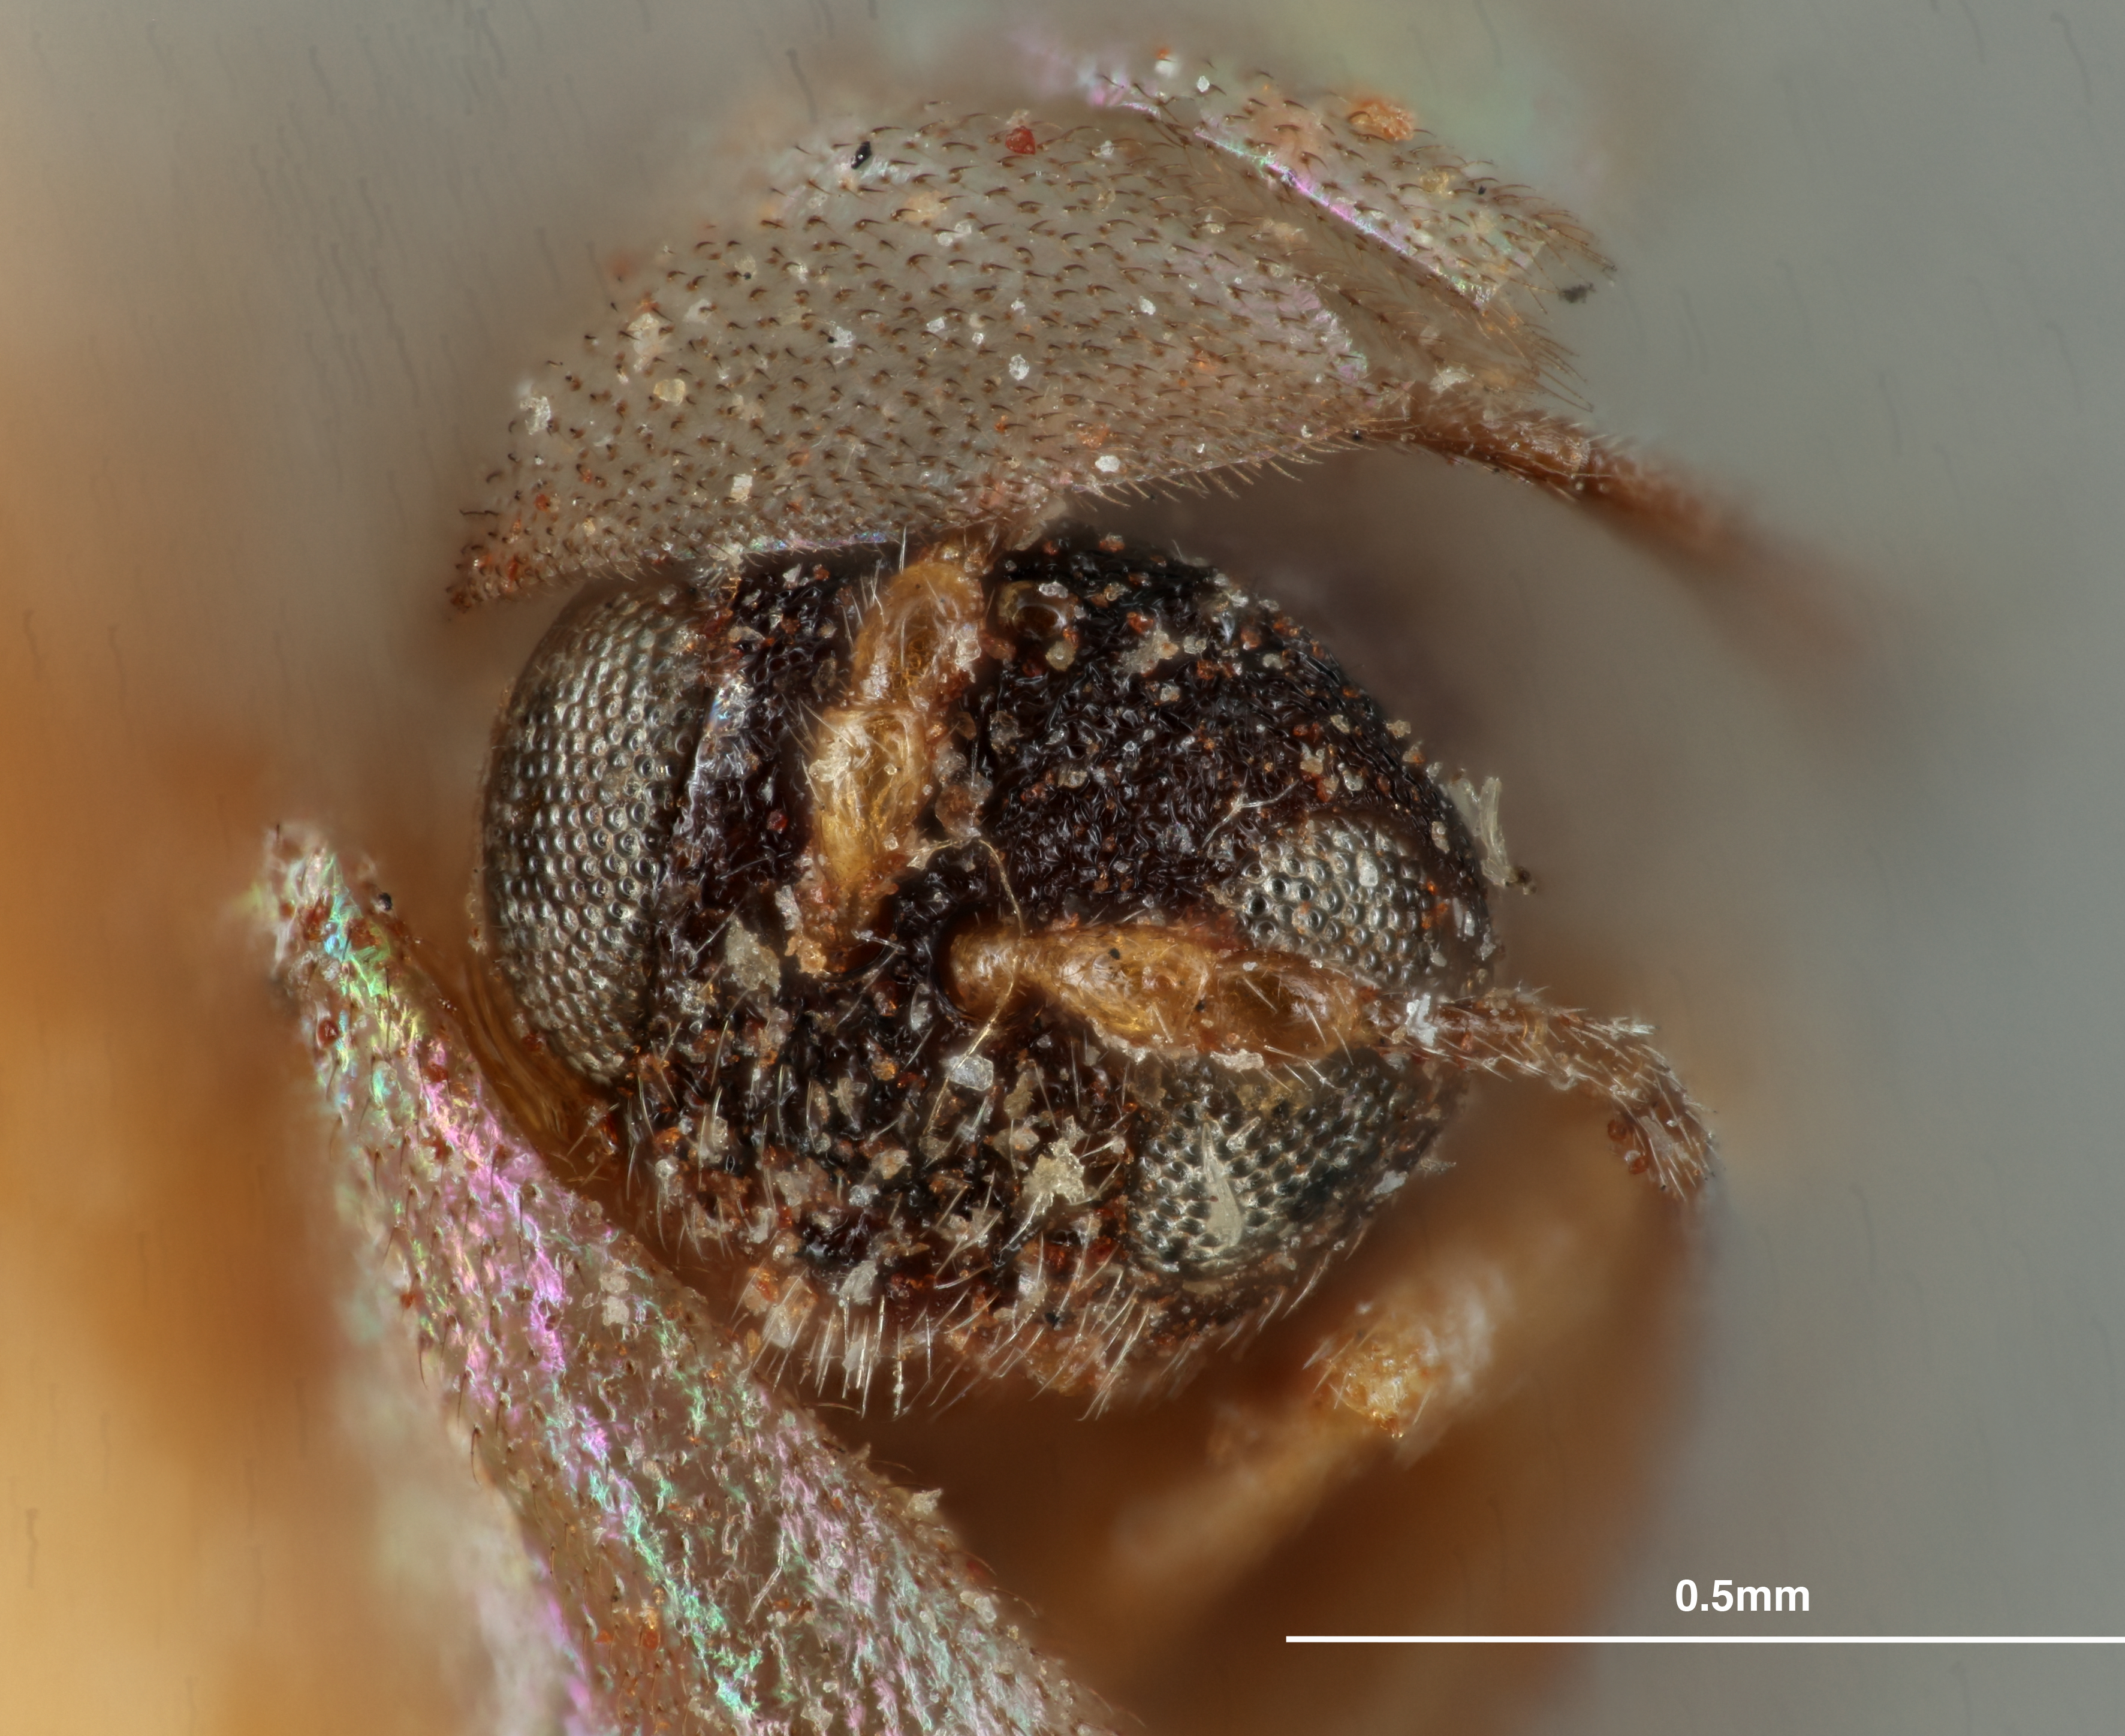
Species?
Callirhytis cellae
